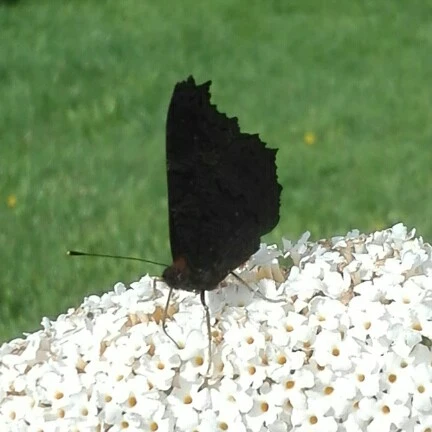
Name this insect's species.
Aglais io
